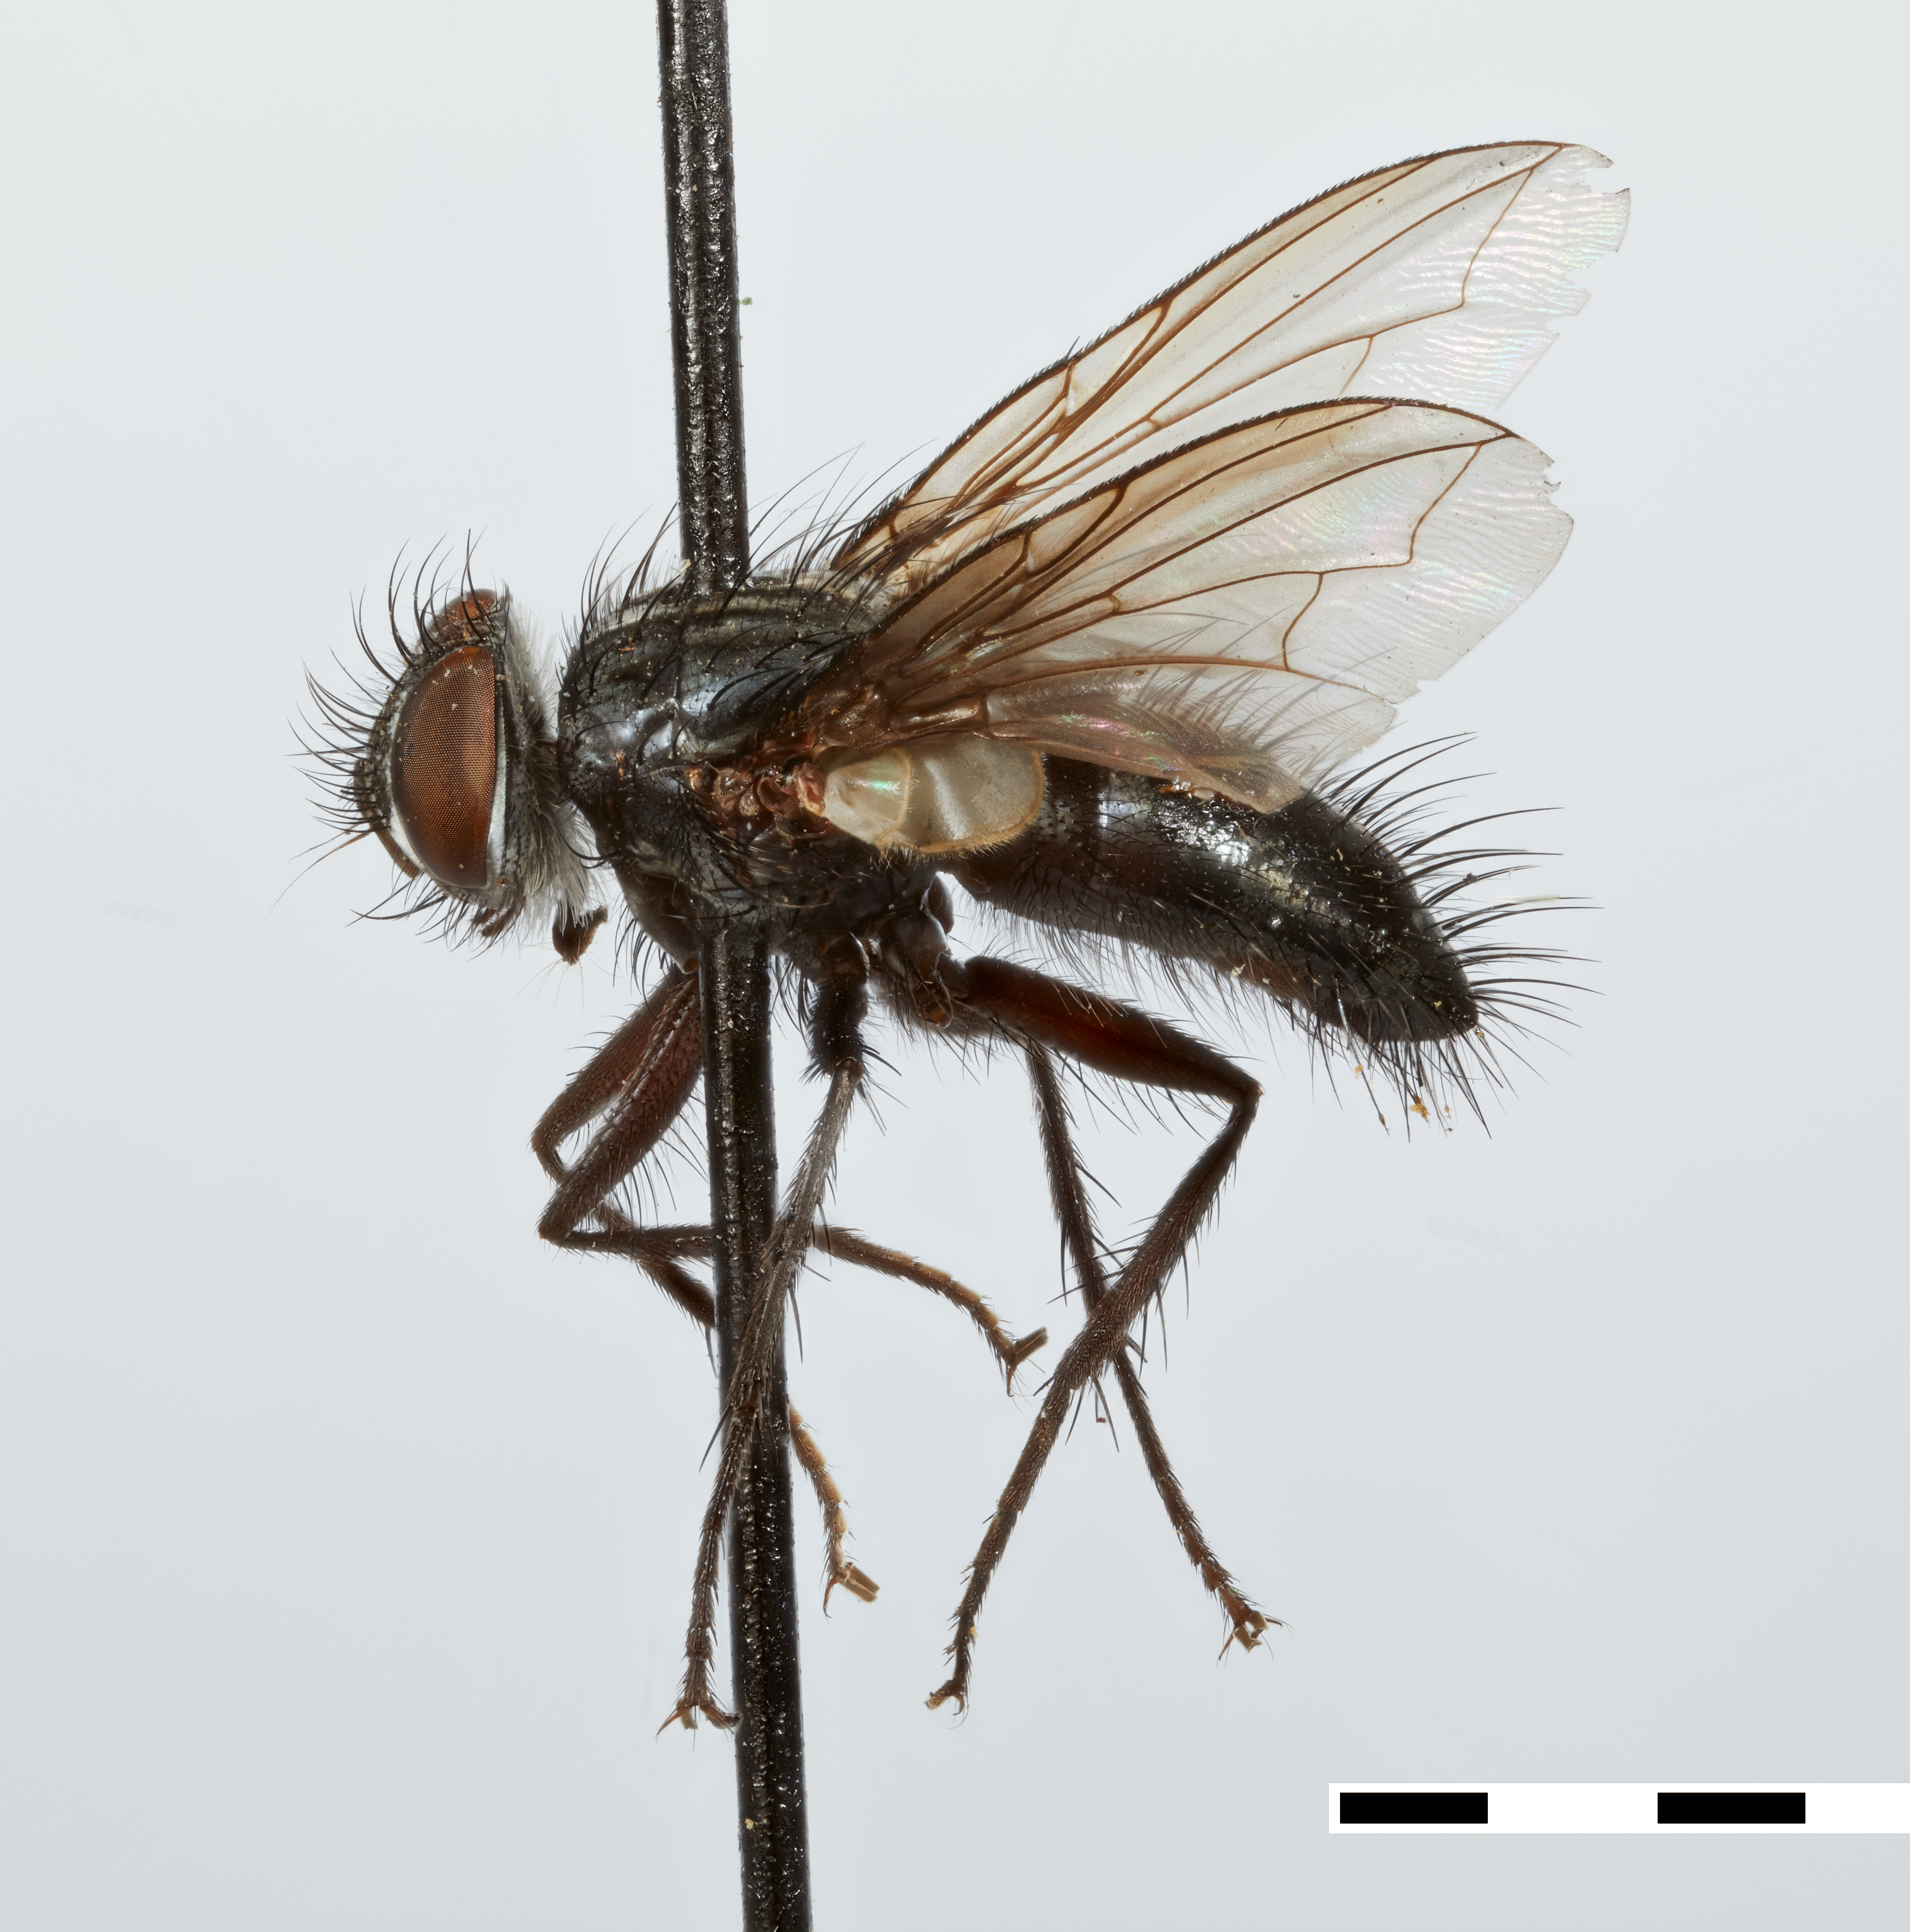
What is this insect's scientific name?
Simoma grahami
